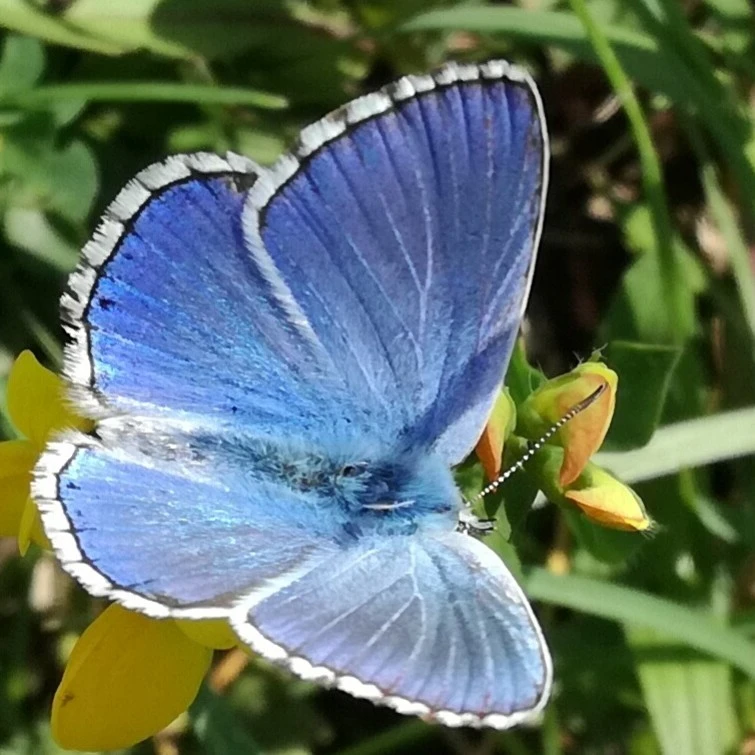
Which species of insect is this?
Lysandra bellargus
